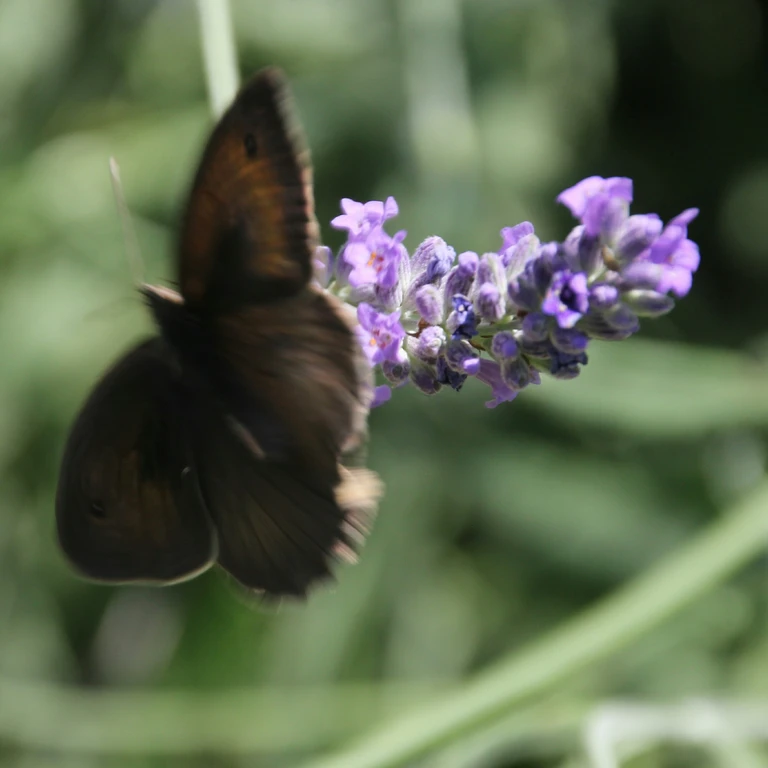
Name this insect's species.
Maniola jurtina
